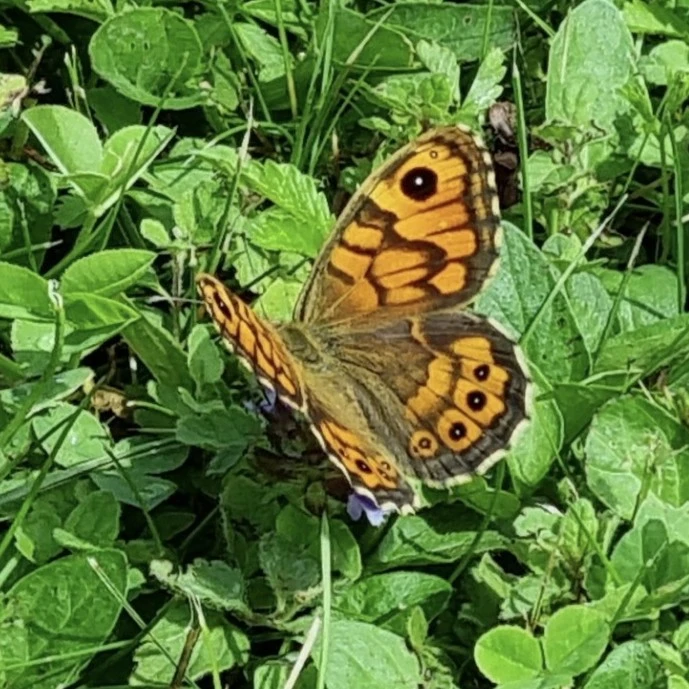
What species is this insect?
Lasiommata megera (also Pararge megera)
